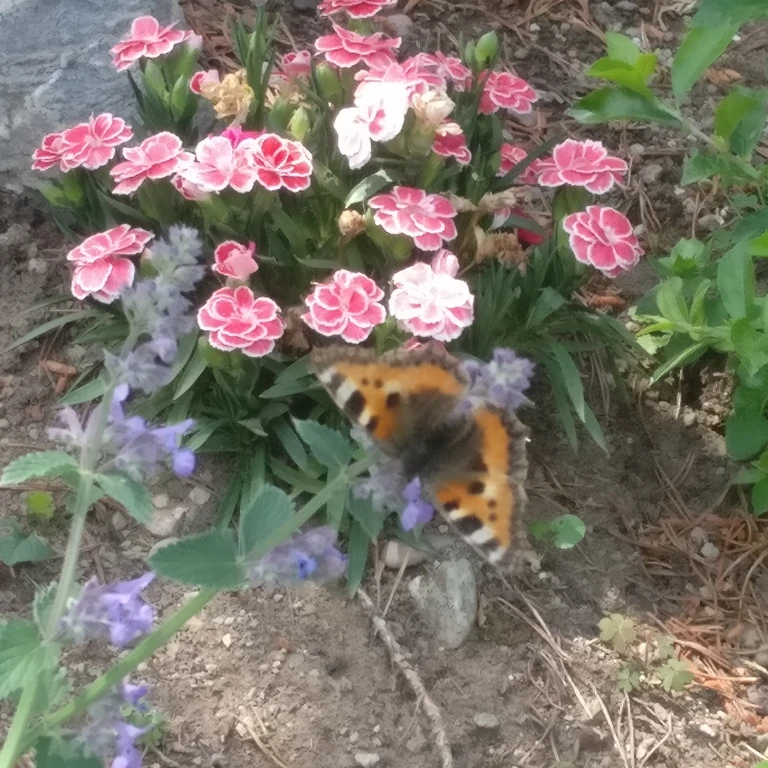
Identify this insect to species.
Aglais urticae
